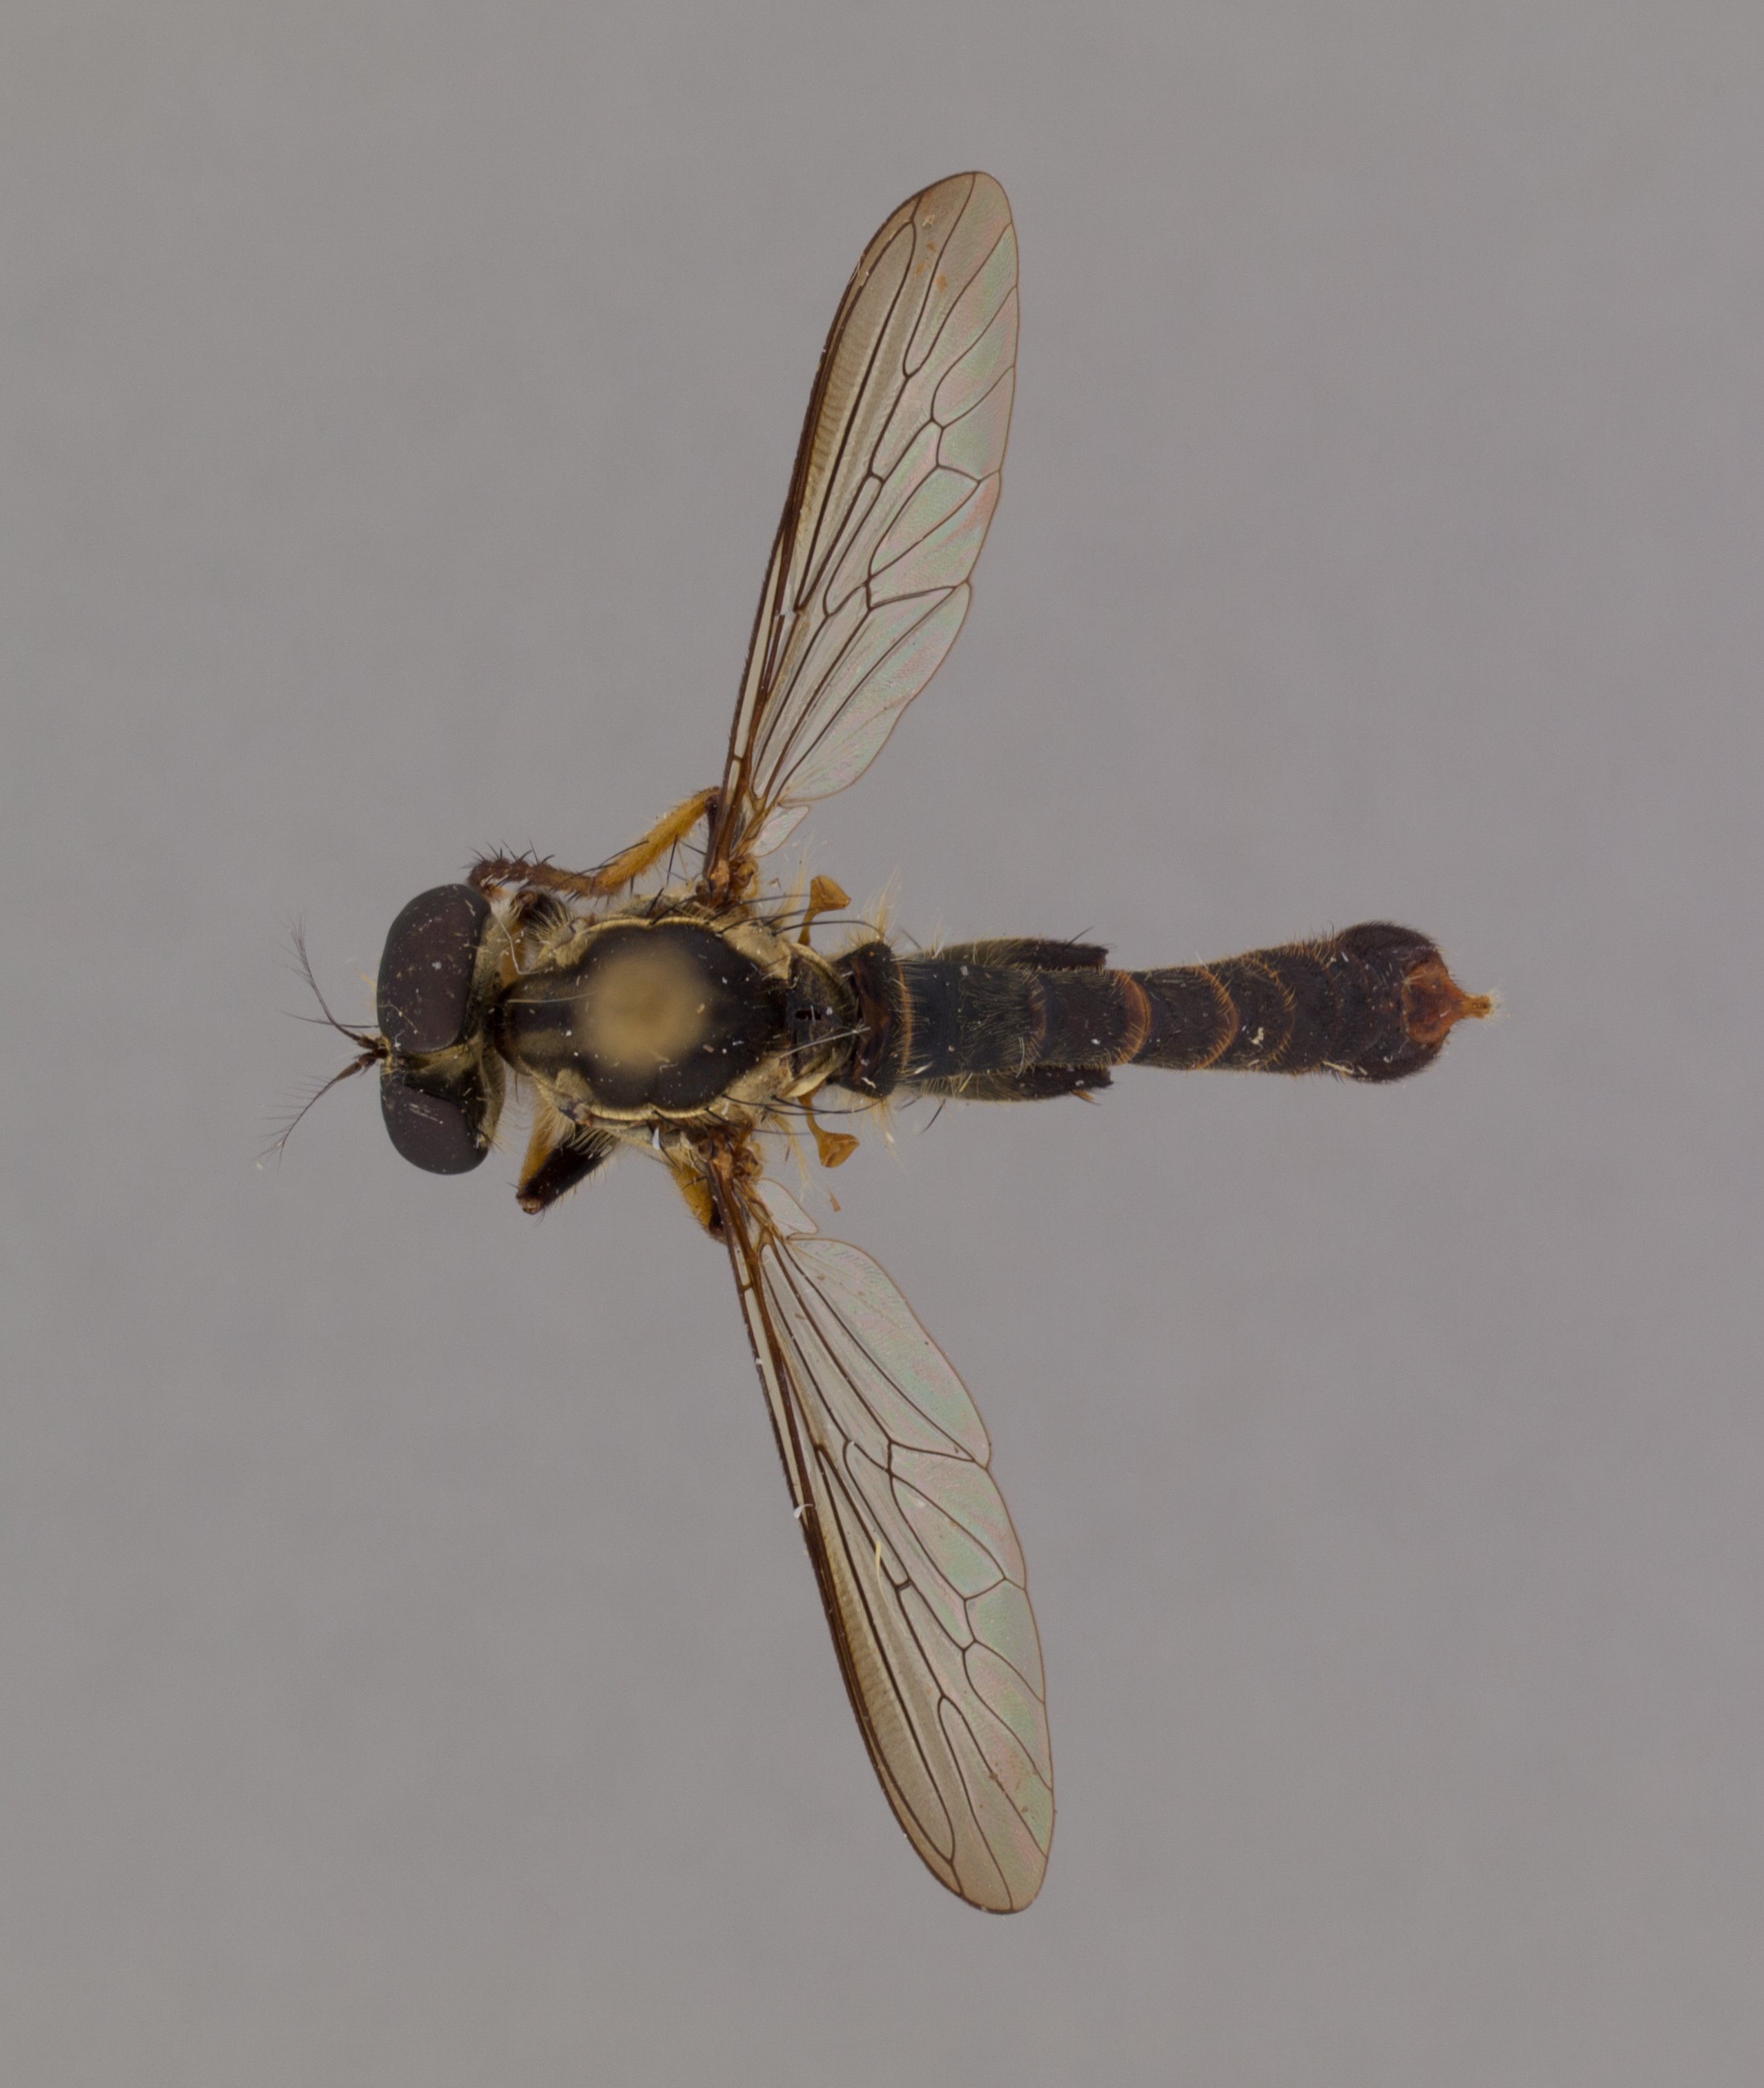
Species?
Pseudomerodontina alata
